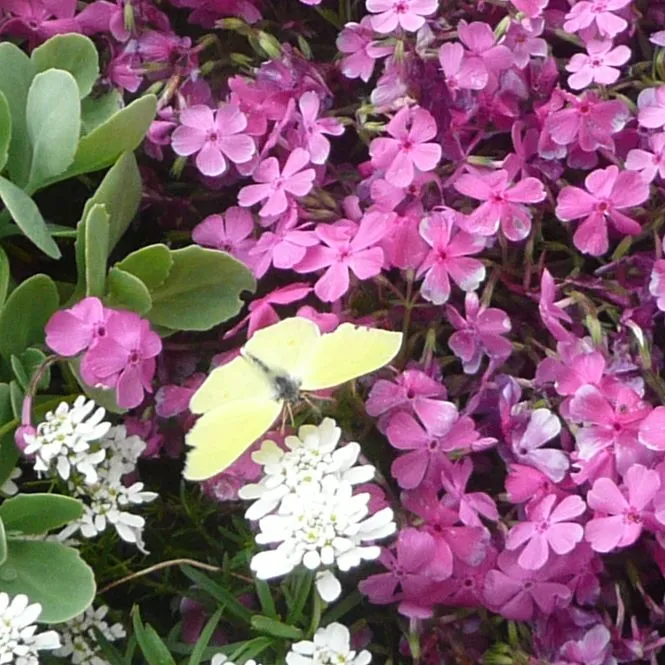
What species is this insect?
Gonepteryx rhamni
